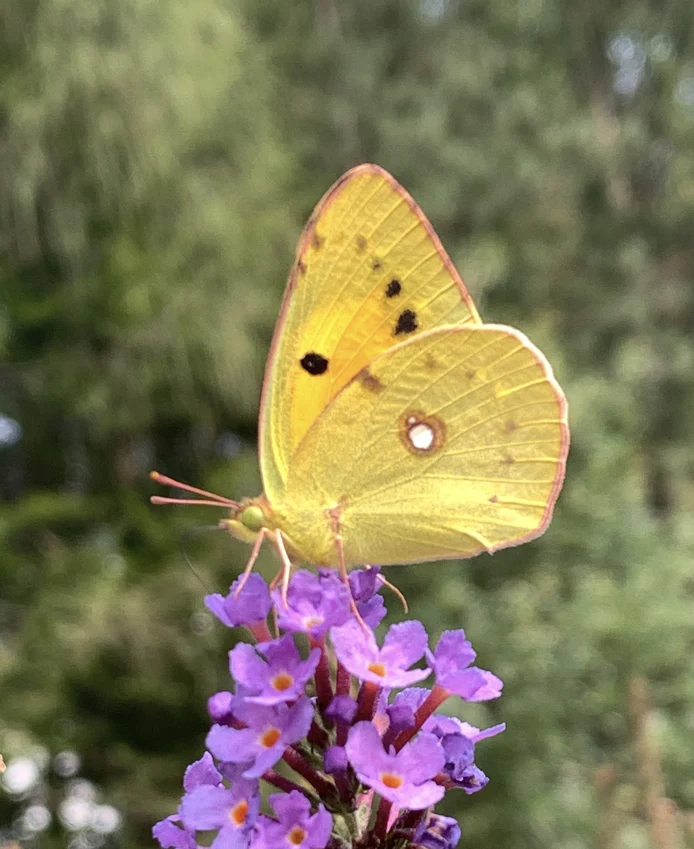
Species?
Colias croceus
